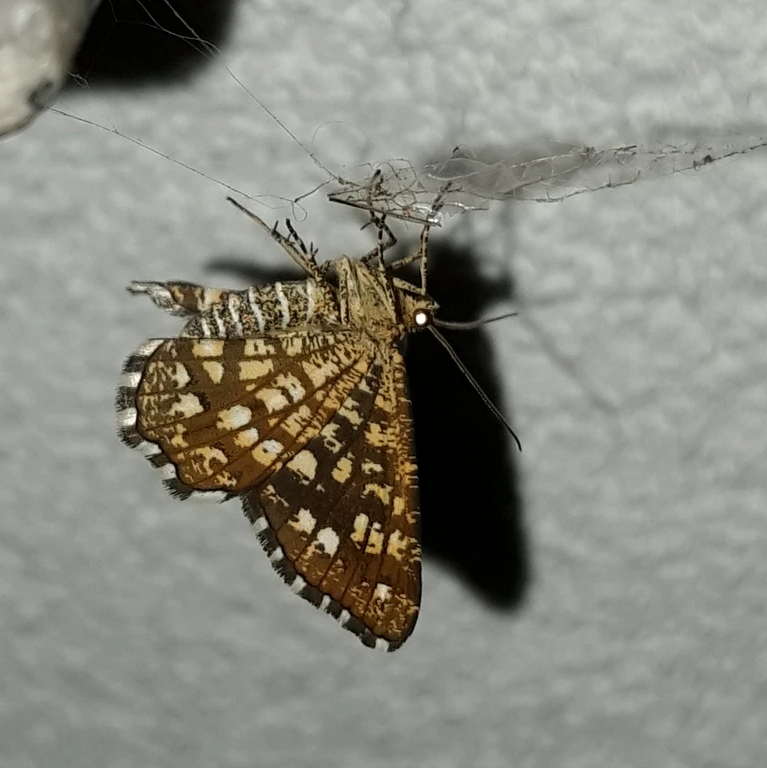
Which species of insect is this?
Chiasmia clathrata
